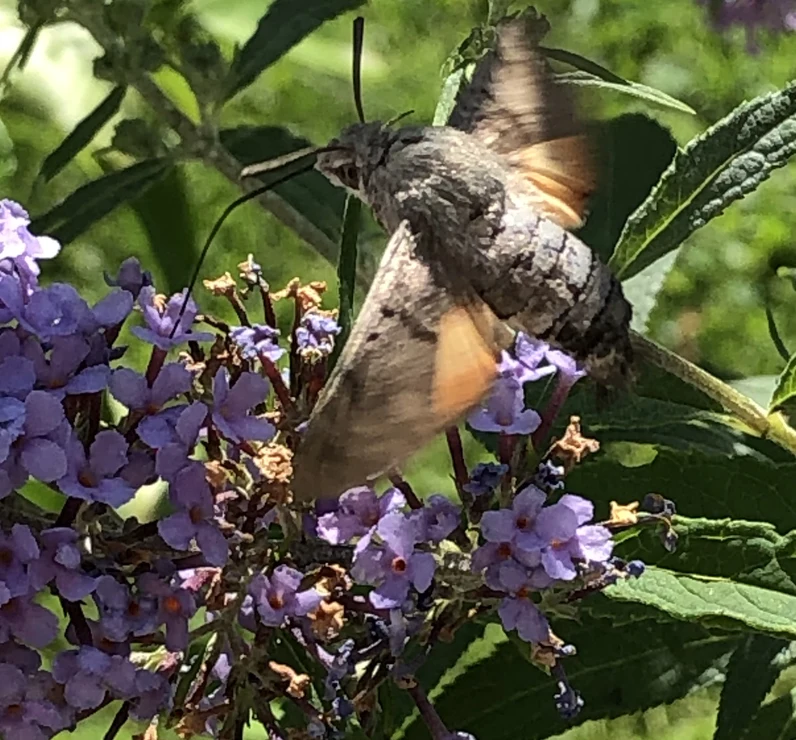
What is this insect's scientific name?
Macroglossum stellatarum
